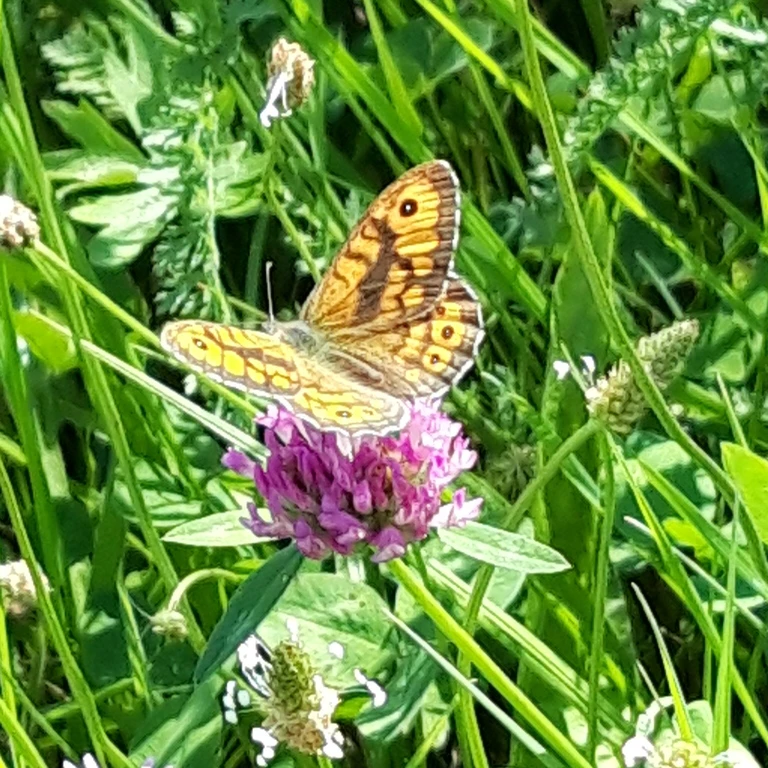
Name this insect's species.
Lasiommata megera (also Pararge megera)
